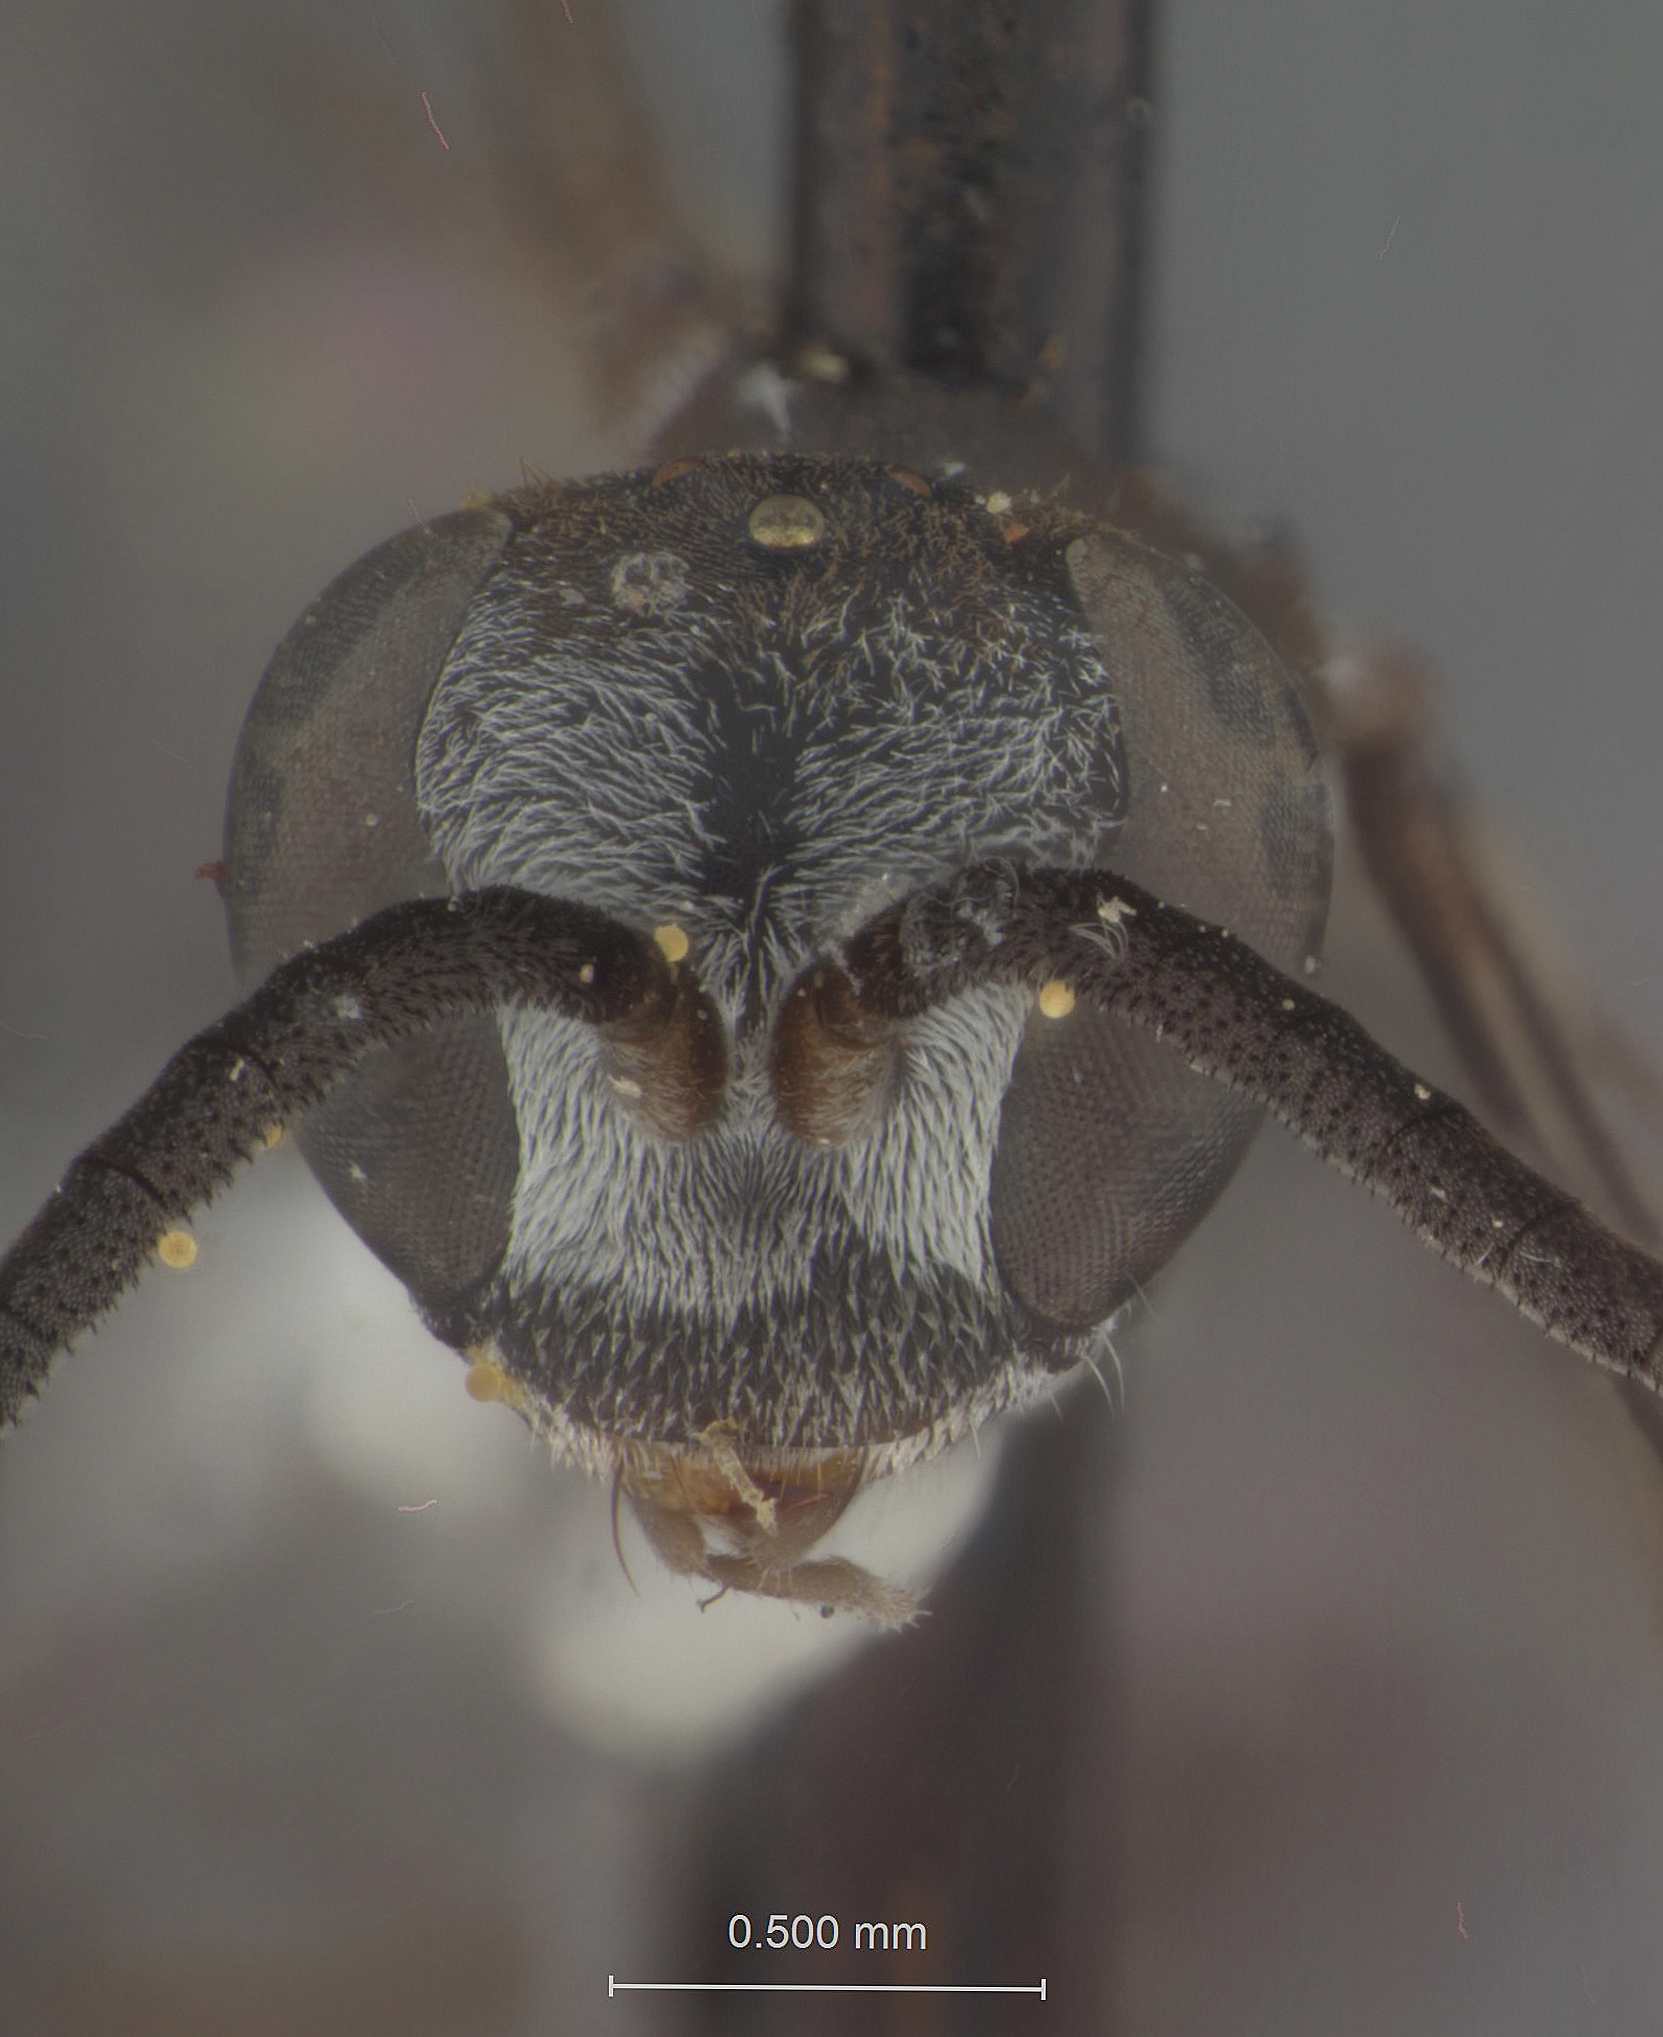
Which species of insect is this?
Aporinellus galapagensis
